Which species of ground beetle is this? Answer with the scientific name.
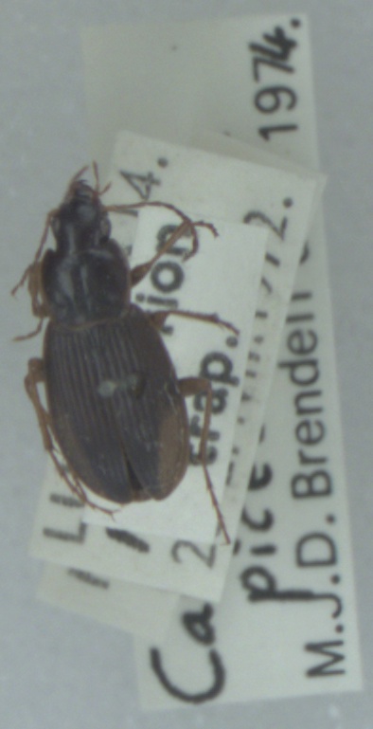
Calathus rotundicollis
